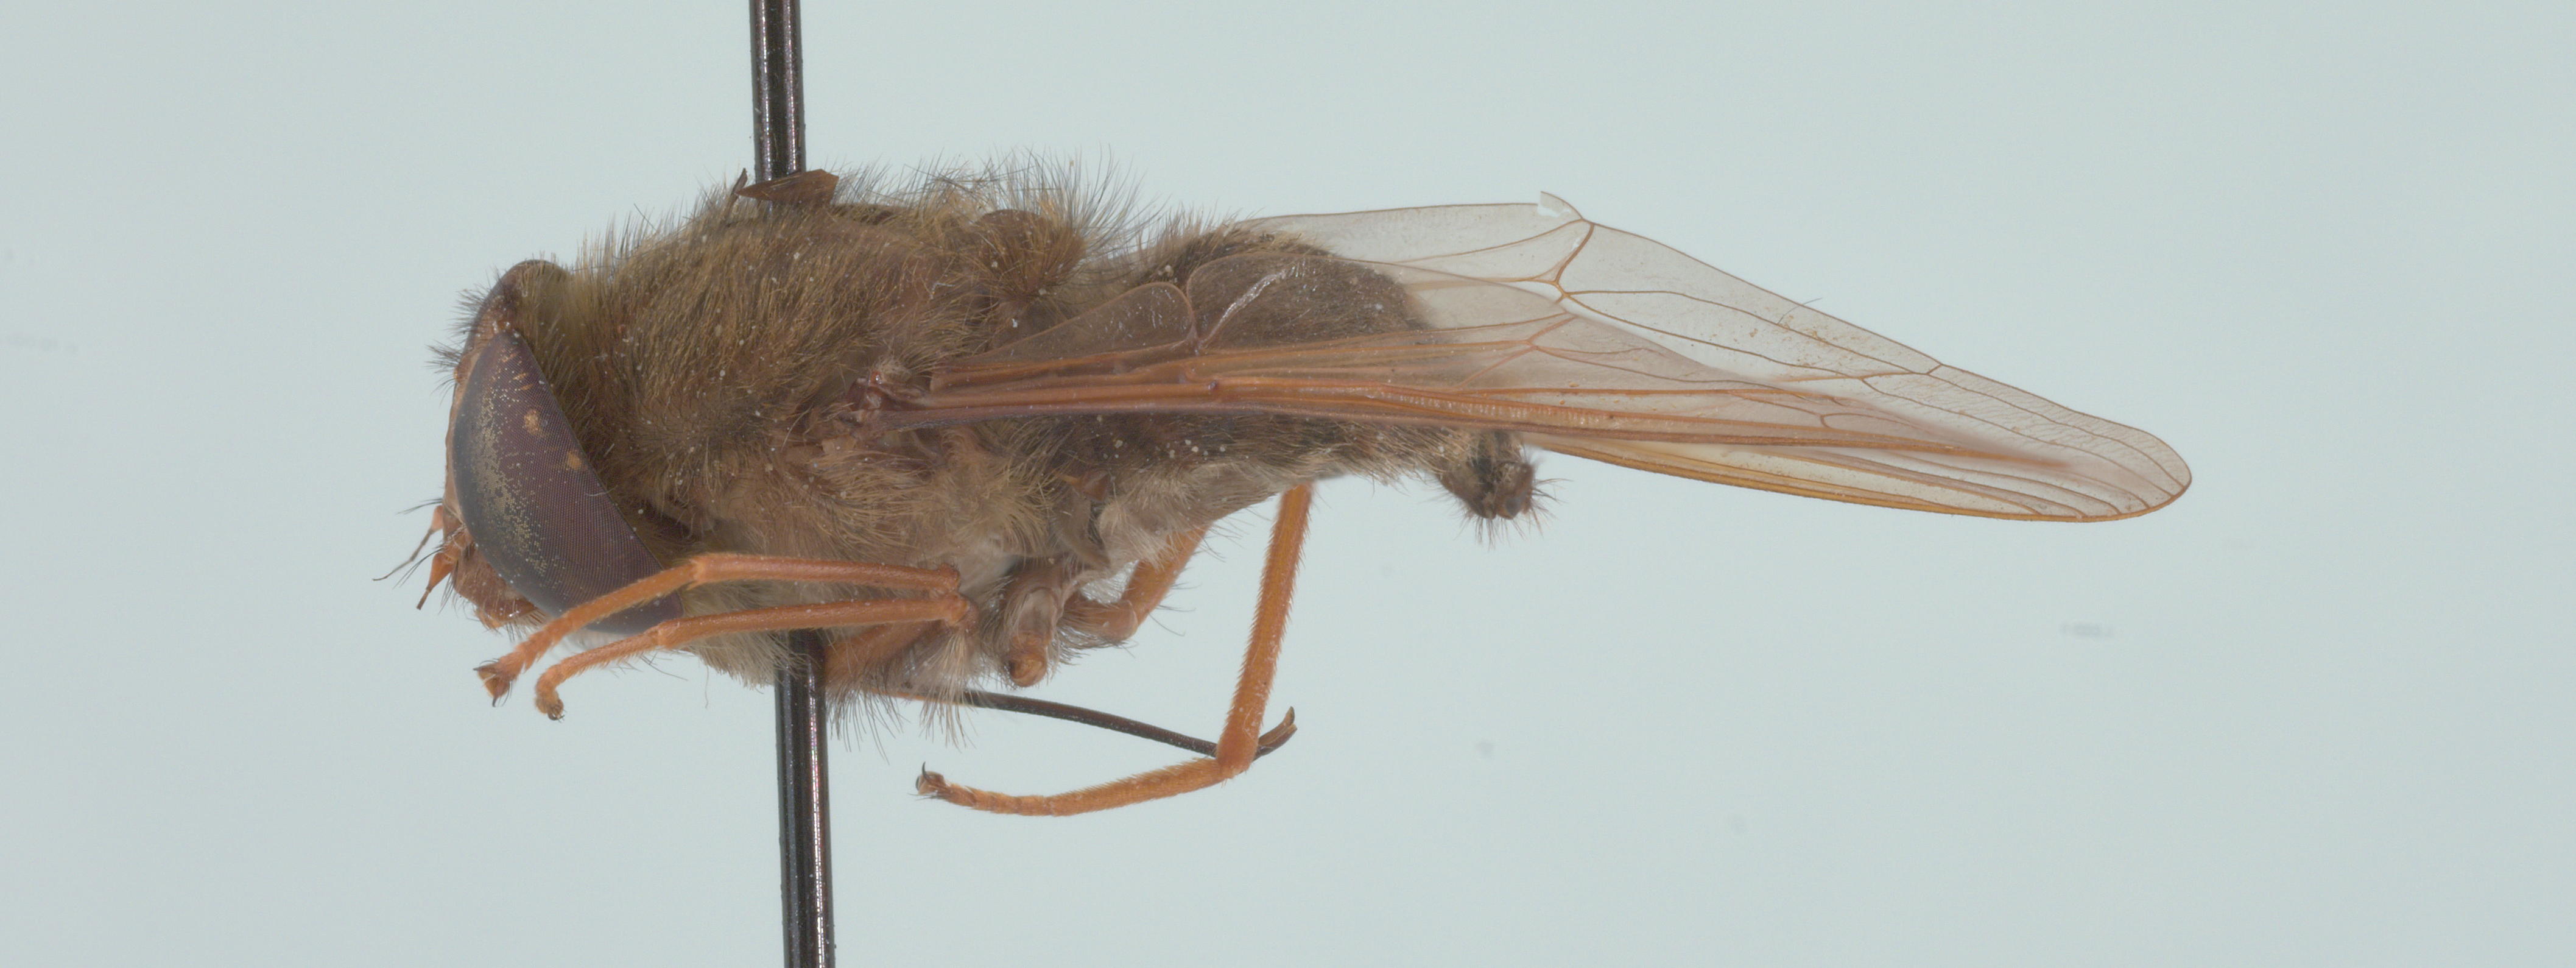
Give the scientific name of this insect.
Prosoeca atra
